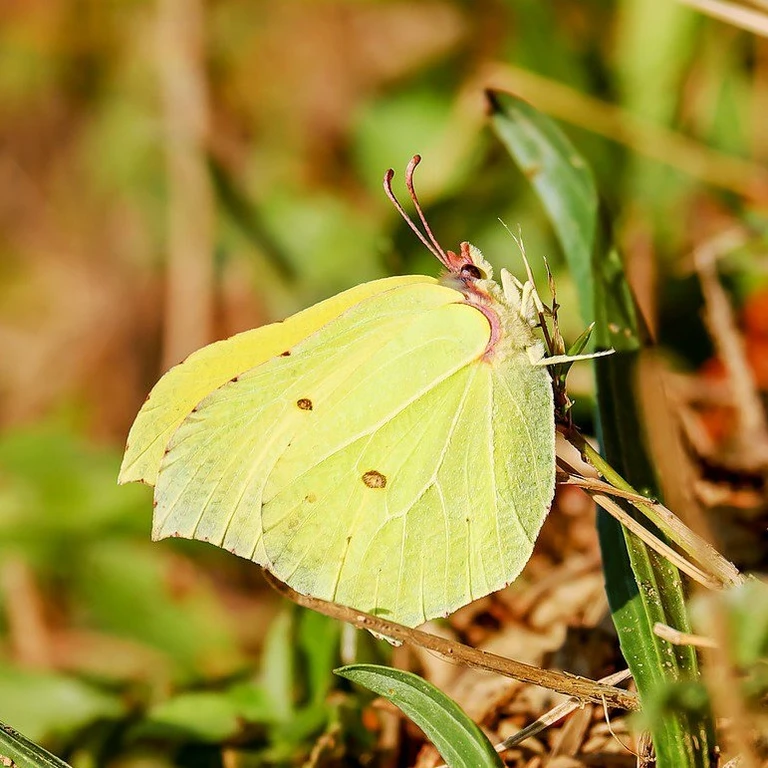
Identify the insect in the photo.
Gonepteryx rhamni
